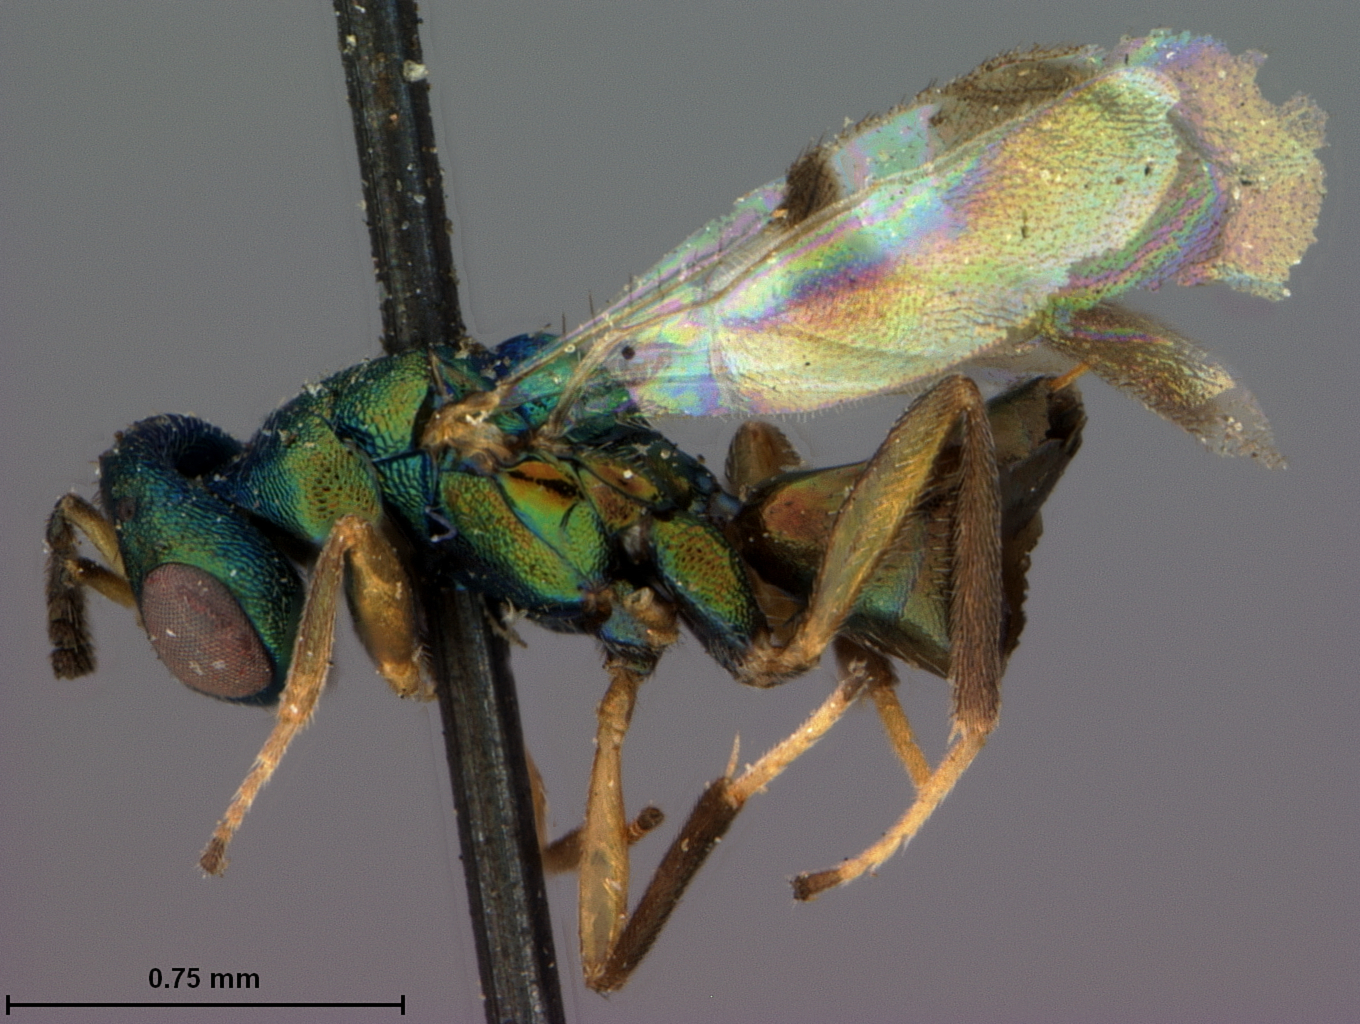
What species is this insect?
Brachycaudonia californica
